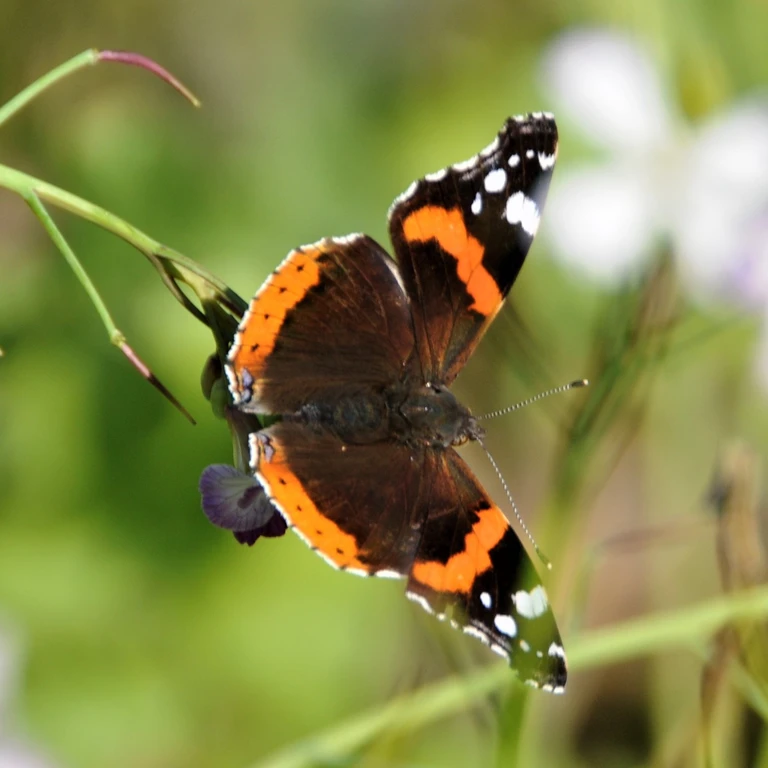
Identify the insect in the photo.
Vanessa atalanta
